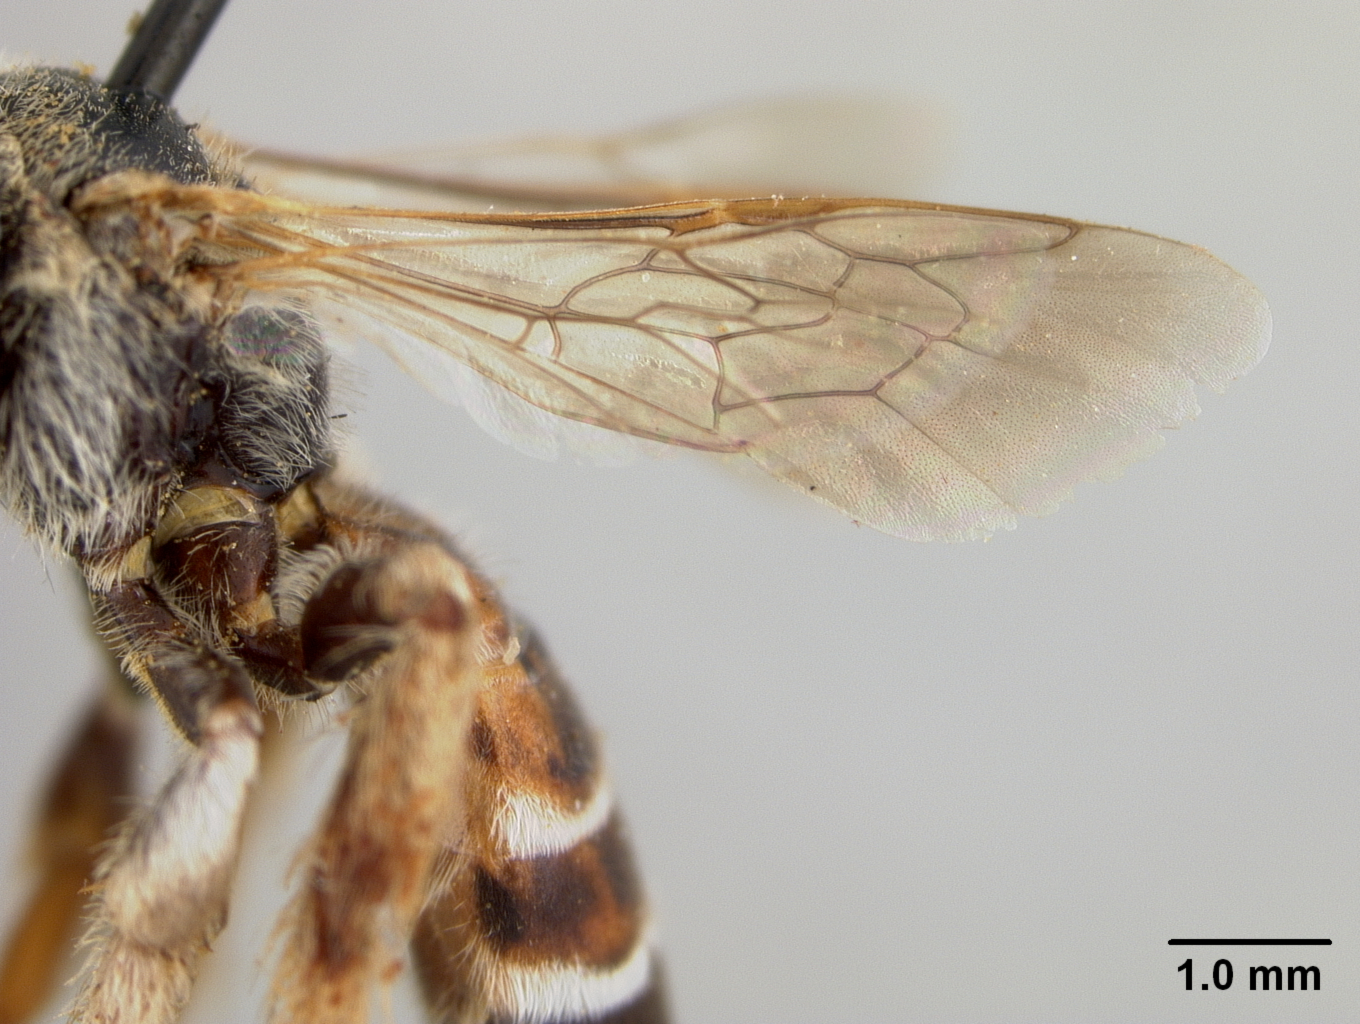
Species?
Capicola callura
